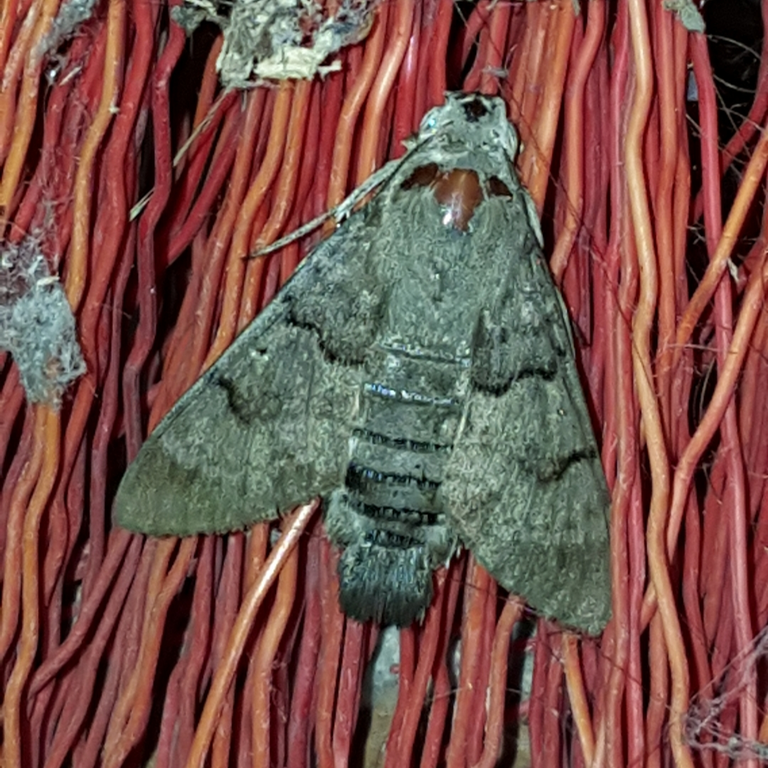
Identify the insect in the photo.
Macroglossum stellatarum
